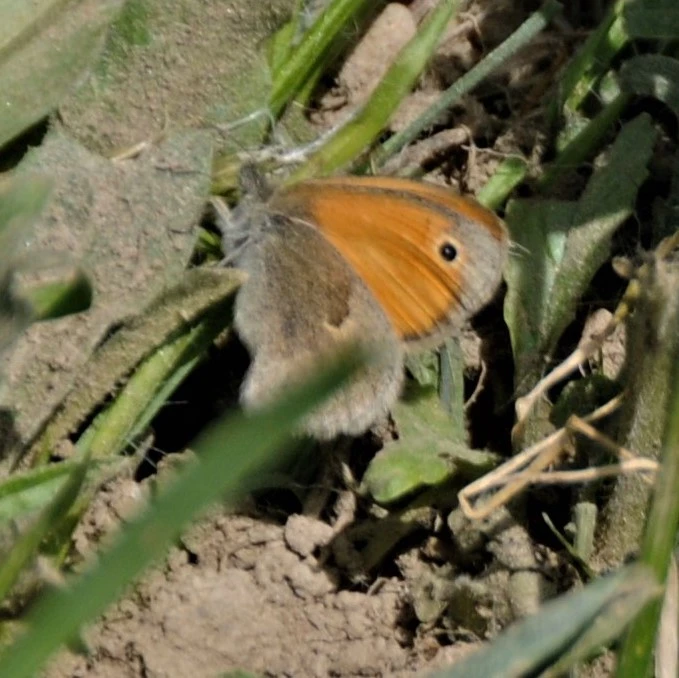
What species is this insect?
Coenonympha pamphilus
